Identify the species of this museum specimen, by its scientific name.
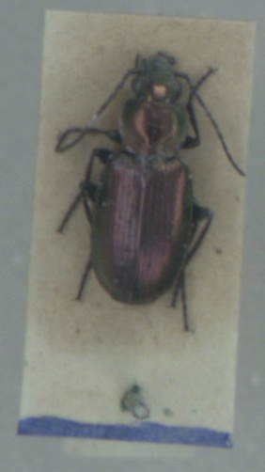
Agonum ericeti
